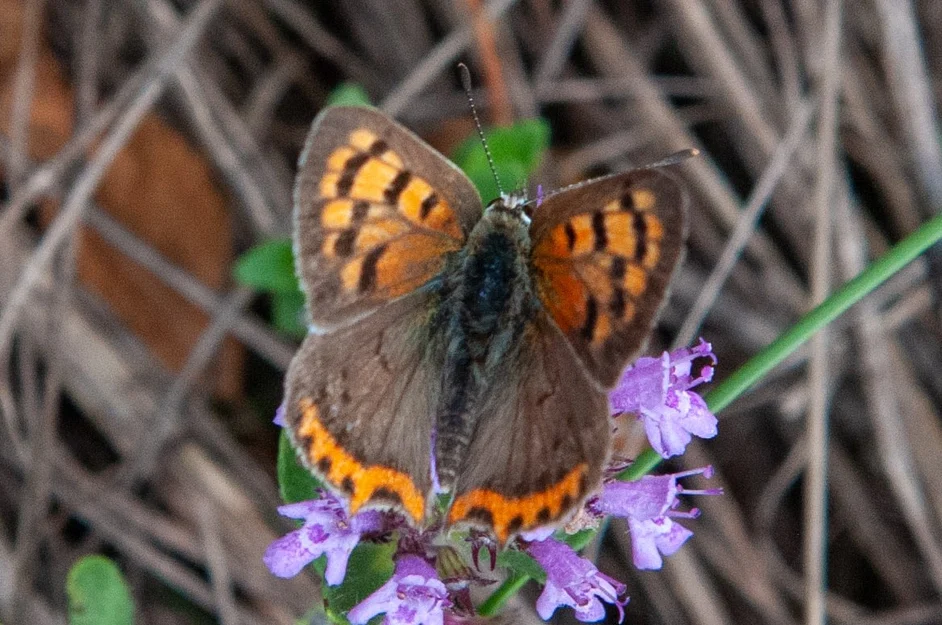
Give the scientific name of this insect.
Lycaena phlaeas
